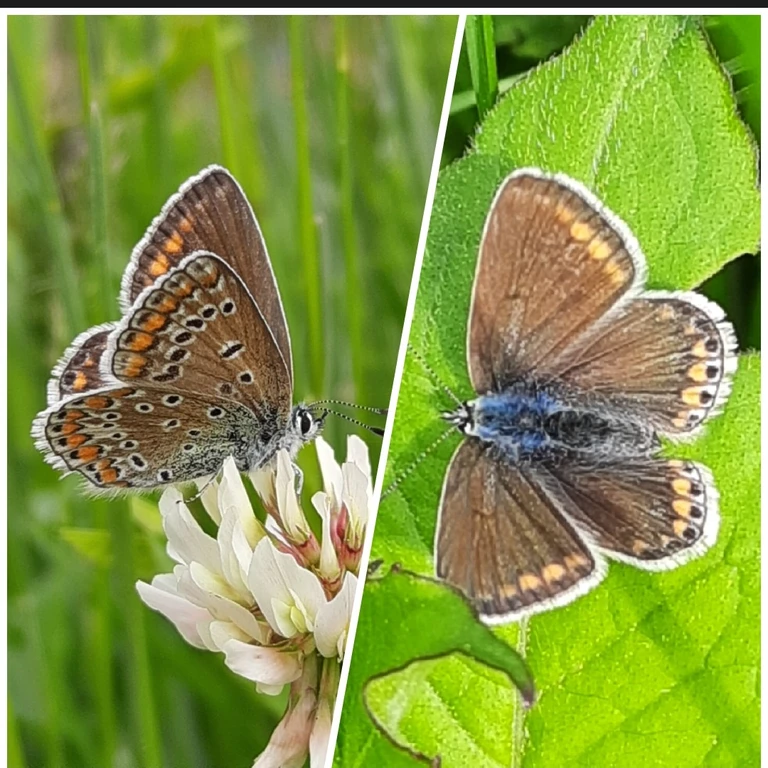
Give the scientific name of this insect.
Polyommatus icarus
